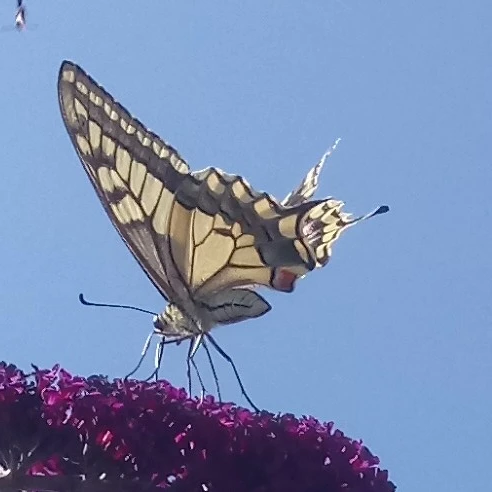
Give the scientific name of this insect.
Papilio machaon
